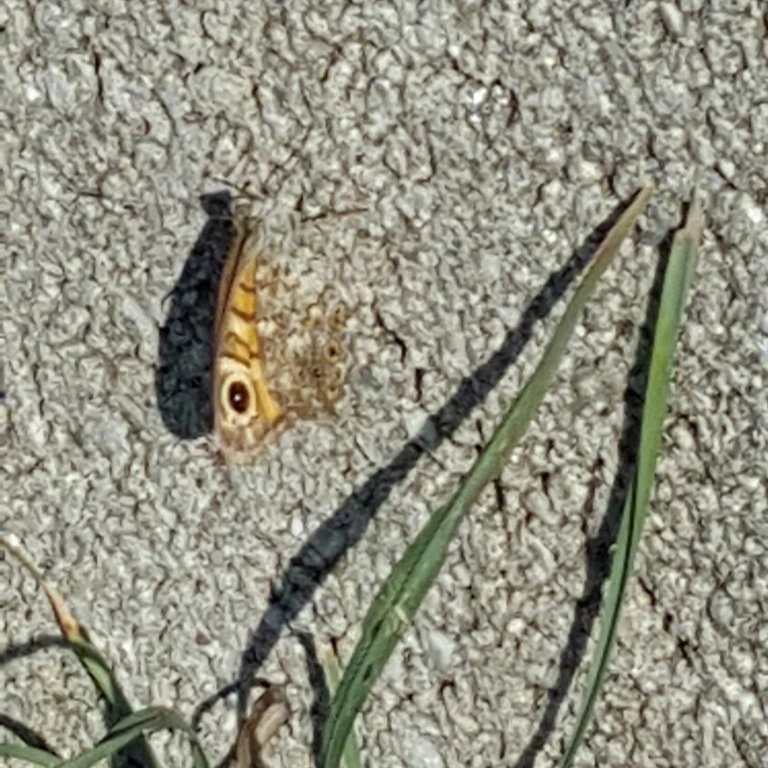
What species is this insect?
Lasiommata megera (also Pararge megera)
